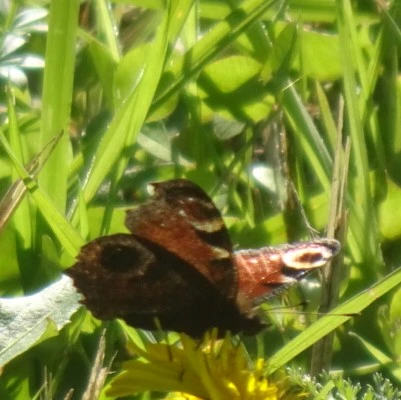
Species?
Aglais io
